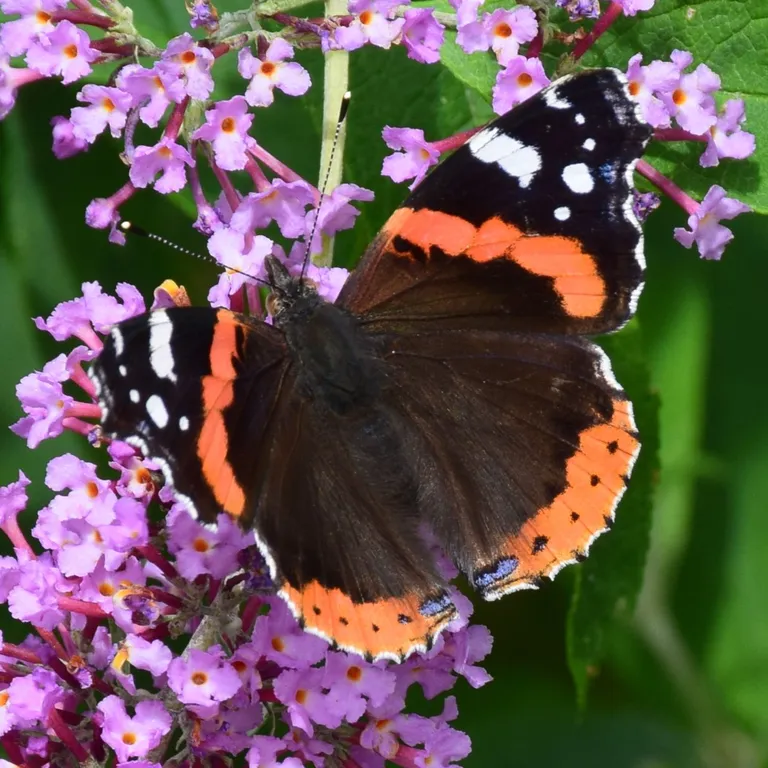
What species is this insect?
Vanessa atalanta
